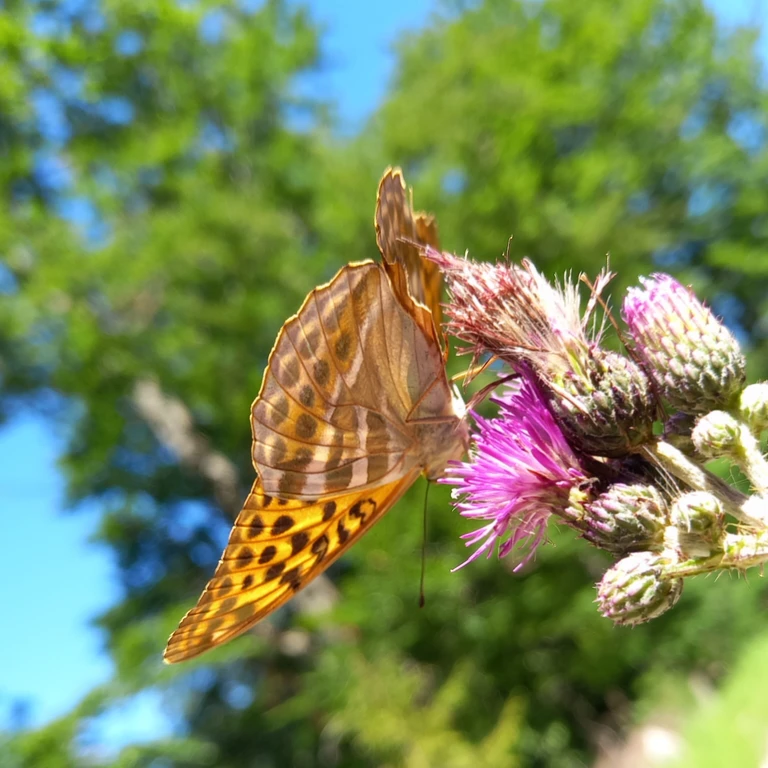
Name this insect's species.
Argynnis paphia
